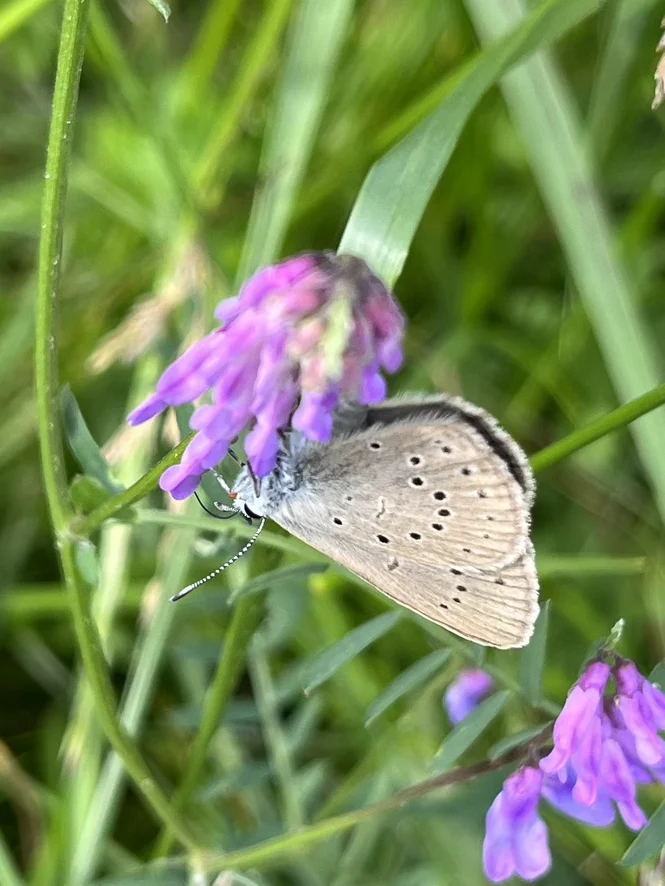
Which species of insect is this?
Phengaris teleius
